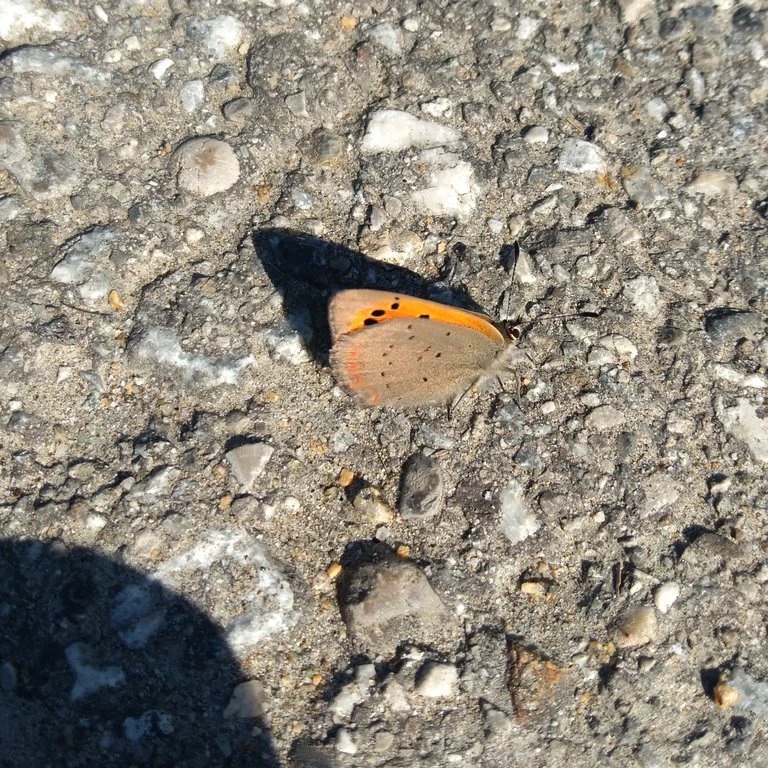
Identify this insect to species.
Lycaena phlaeas
